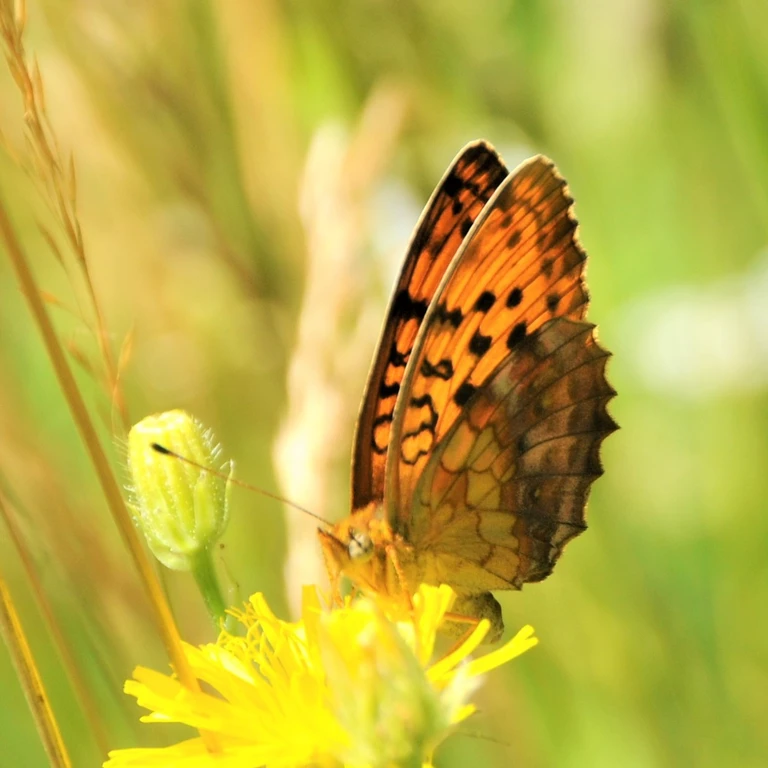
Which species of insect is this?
Brenthis daphne
